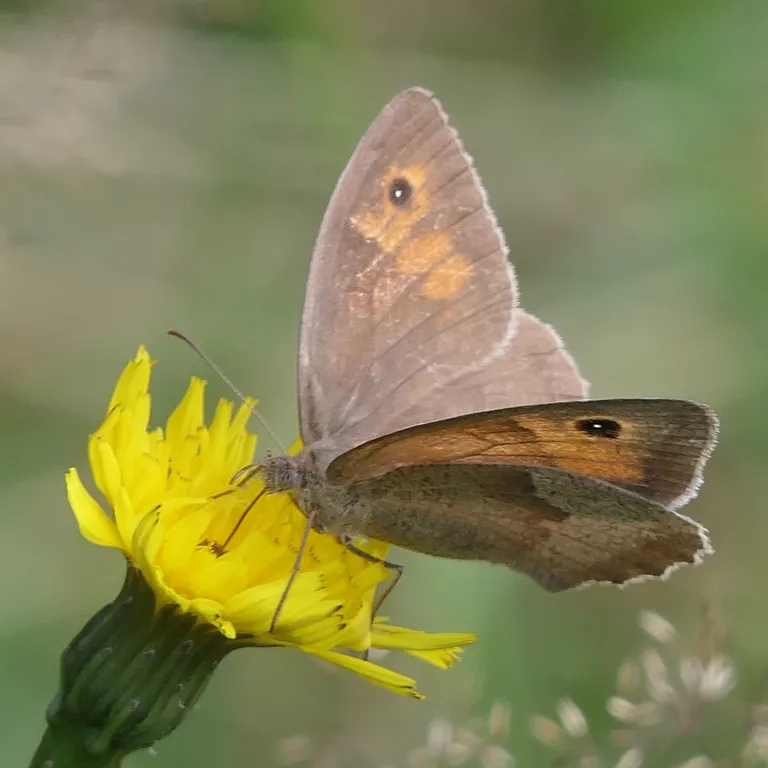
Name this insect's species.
Maniola jurtina
